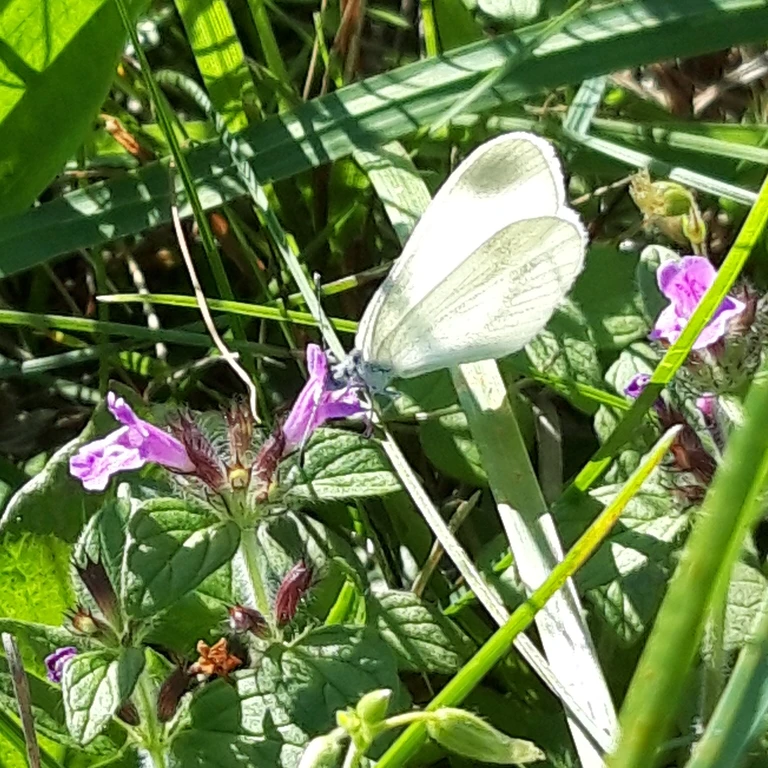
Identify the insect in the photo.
Leptidea sinapis/juvernica
